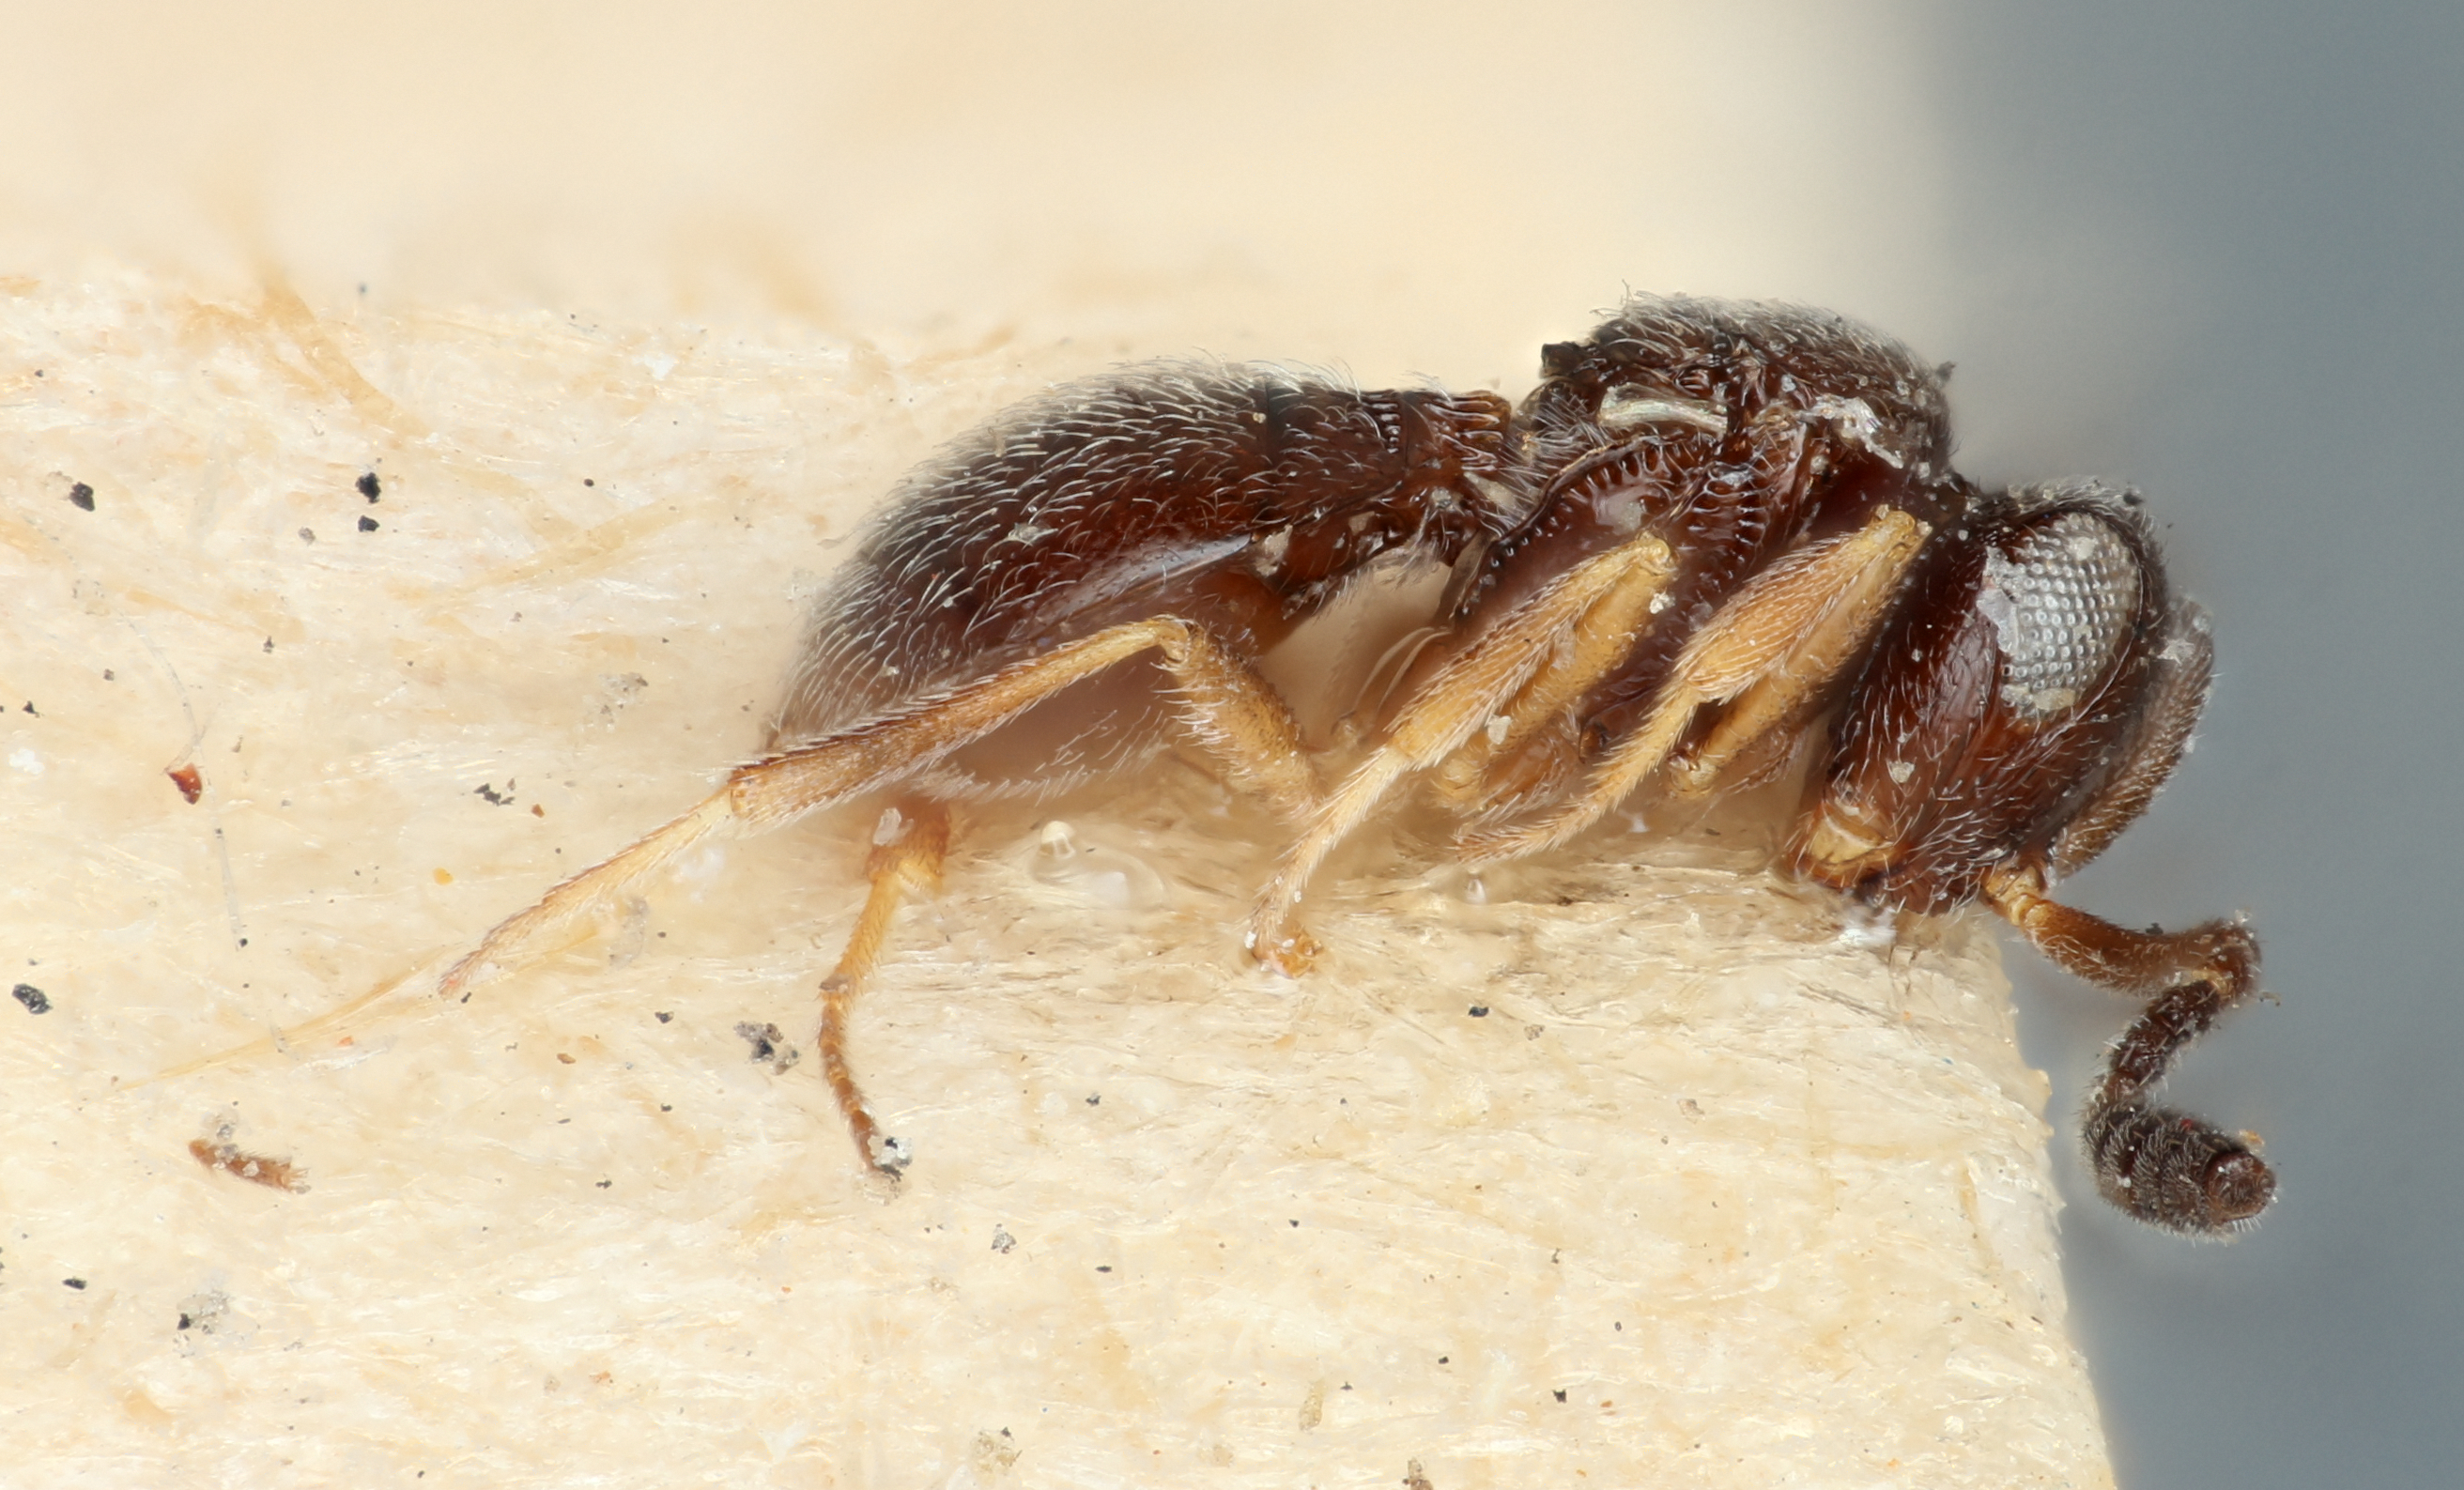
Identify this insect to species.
Hoplogryon obscuripes
